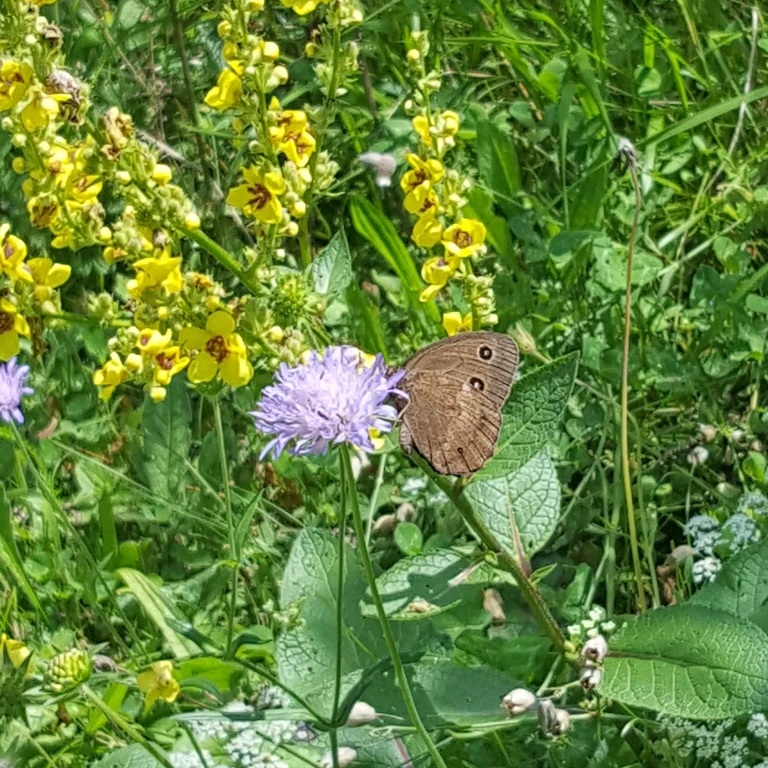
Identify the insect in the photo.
Minois dryas
